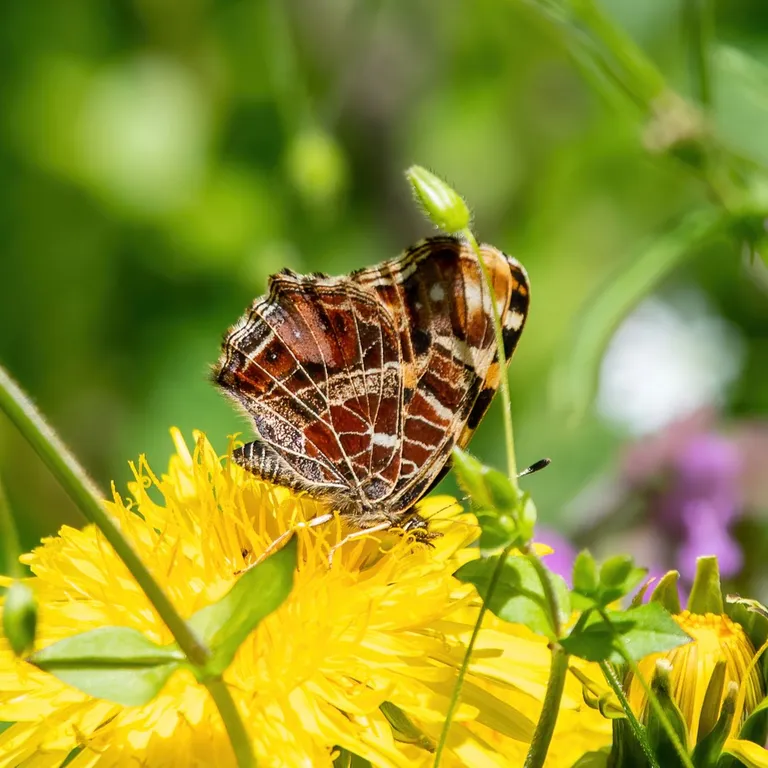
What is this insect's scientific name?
Araschnia levana
